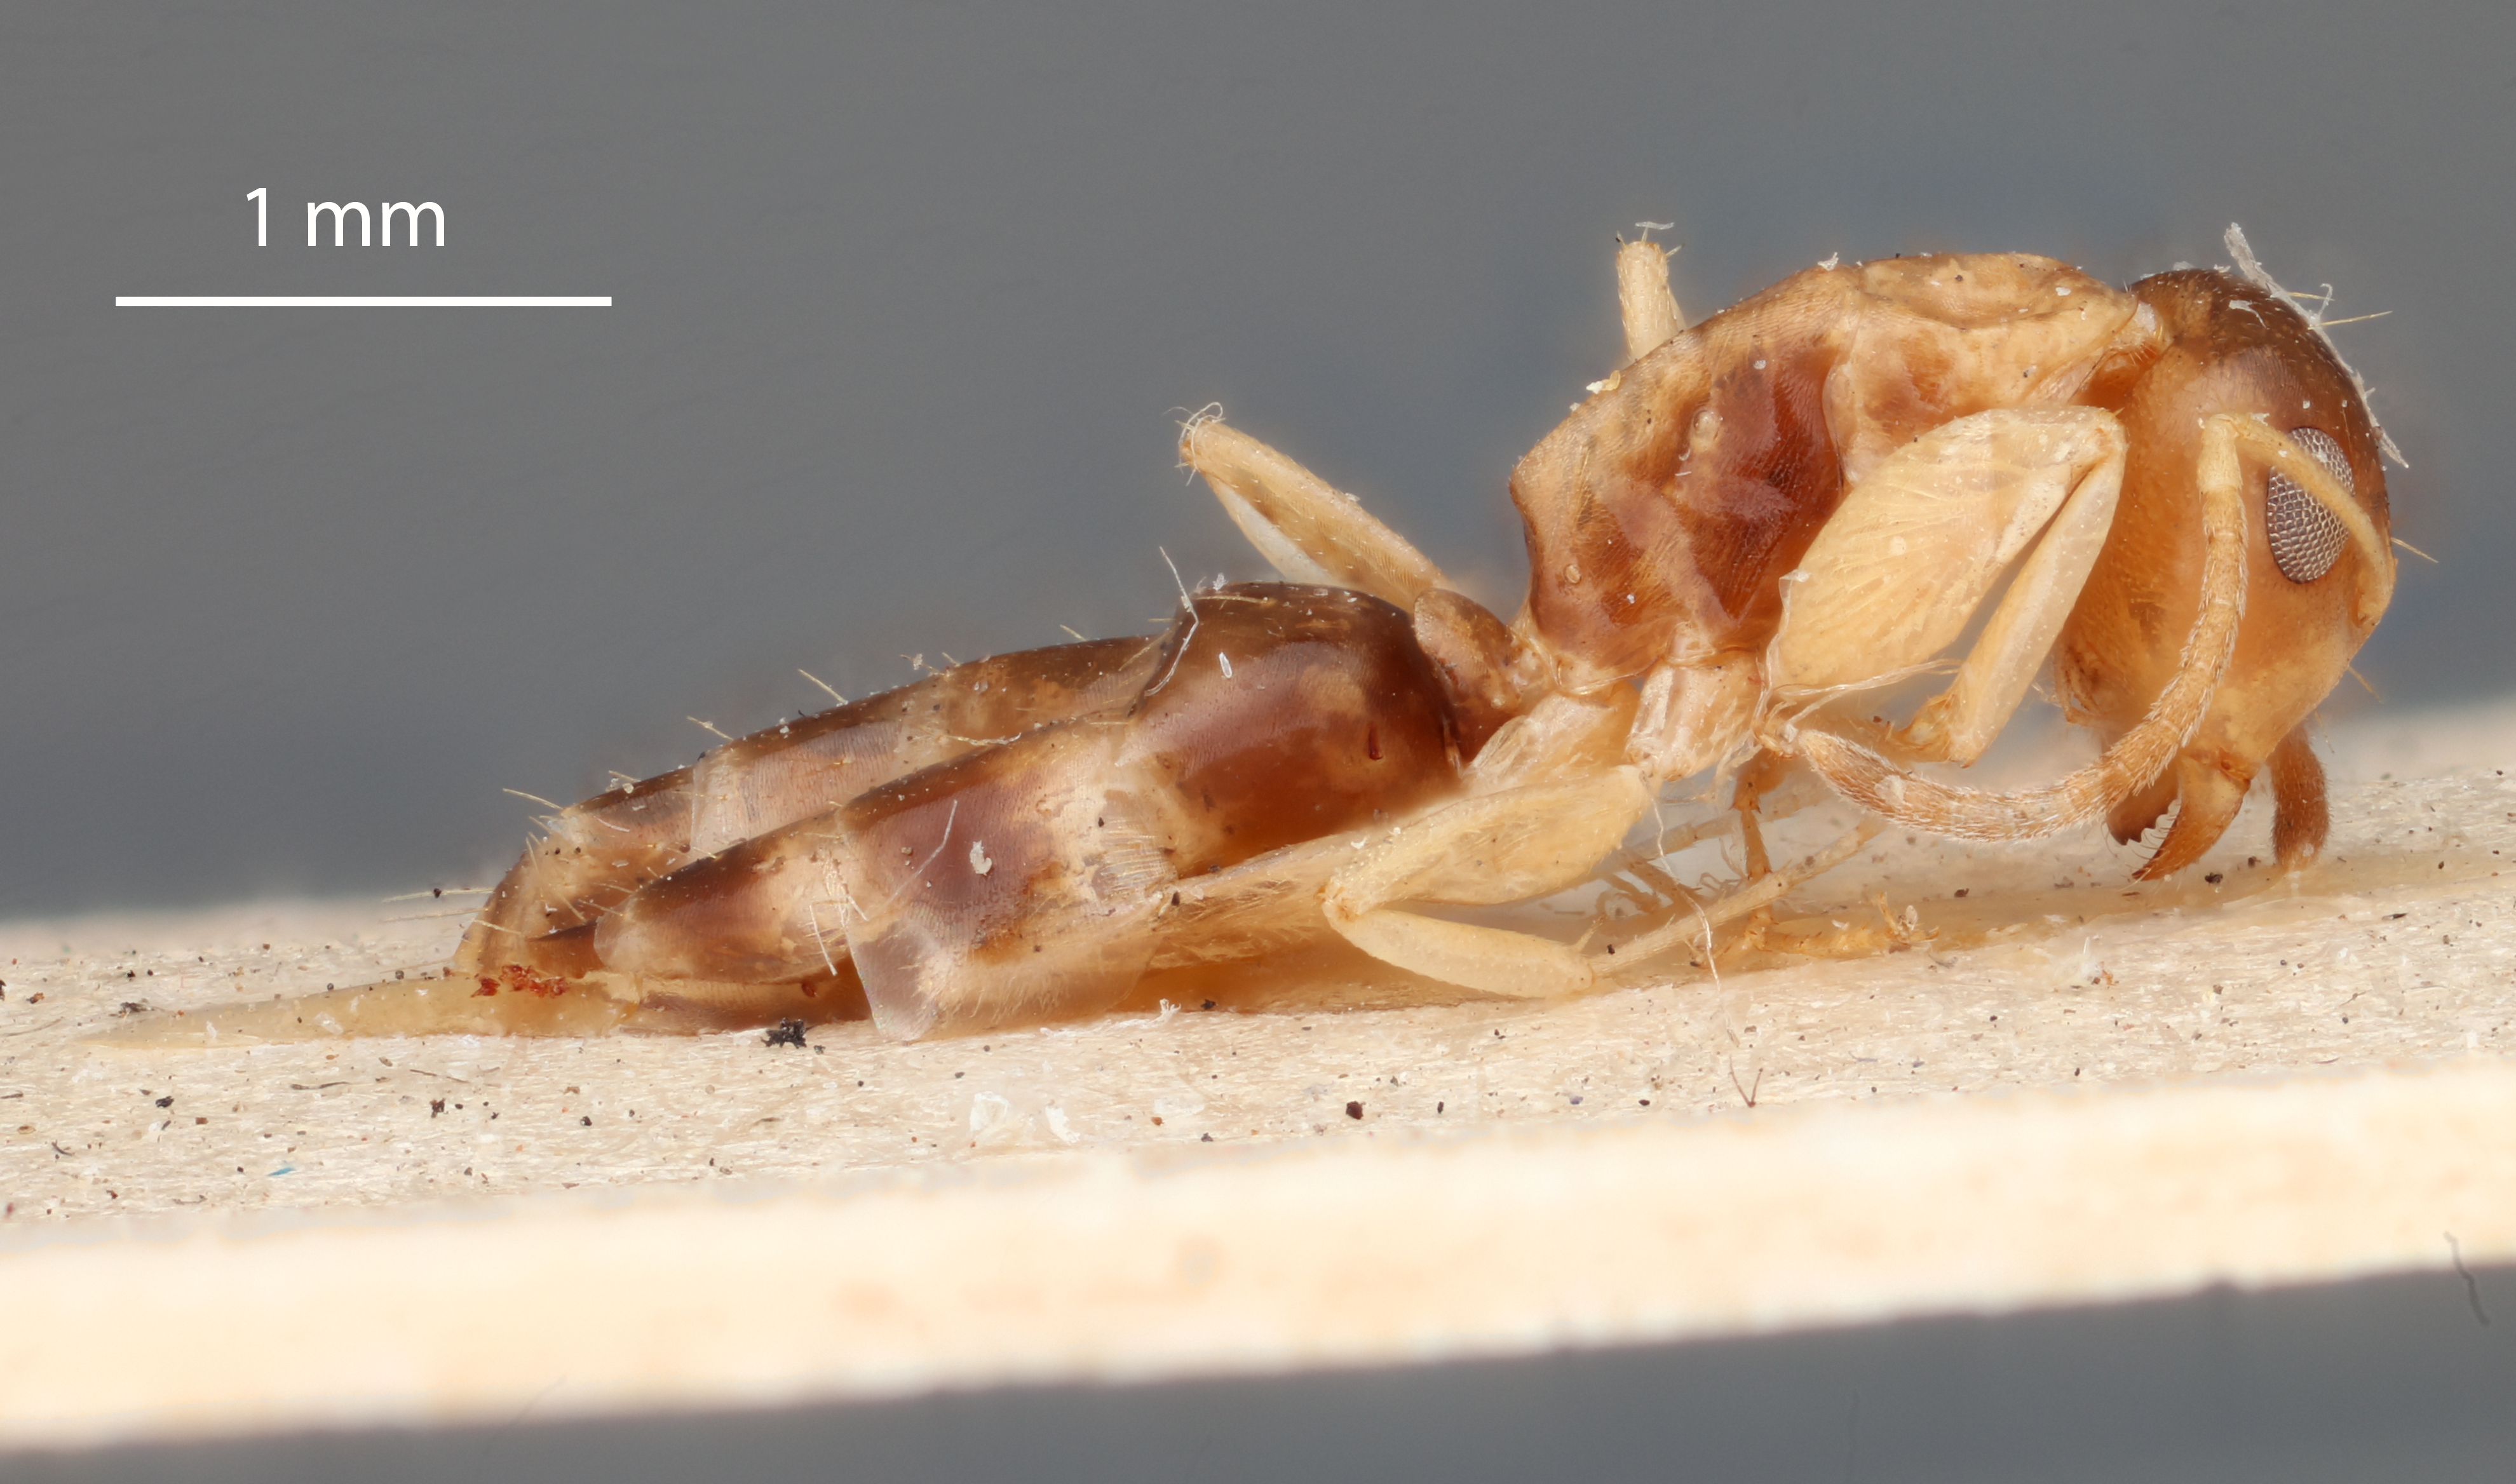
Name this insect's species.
Camponotus fictor
